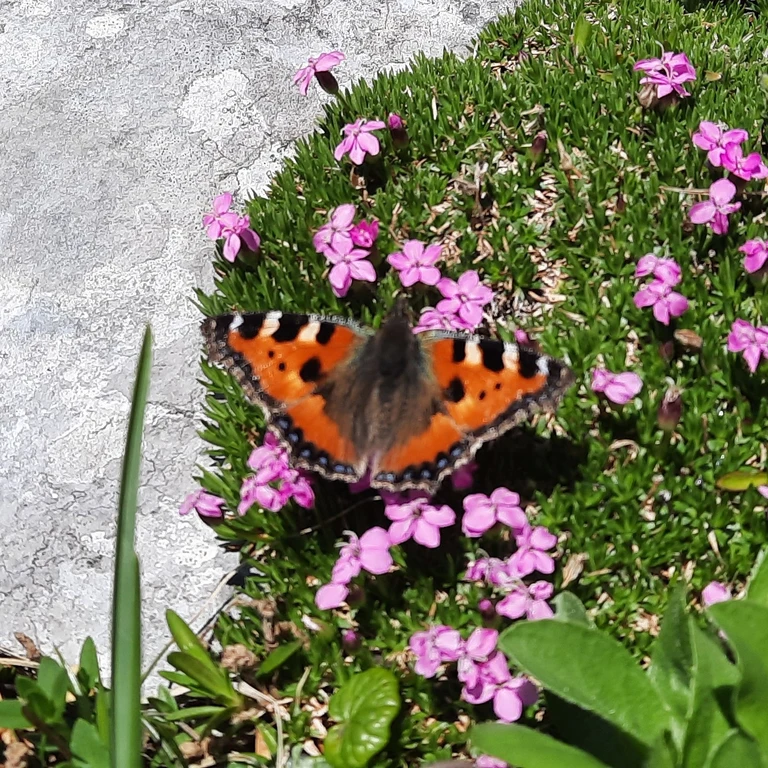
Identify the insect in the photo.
Aglais urticae
